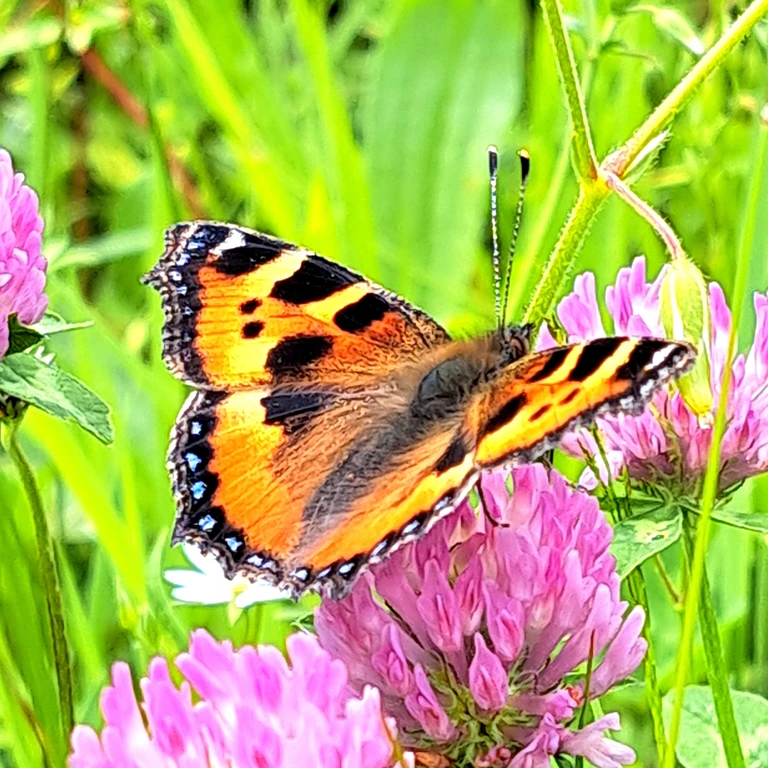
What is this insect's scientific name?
Aglais urticae
